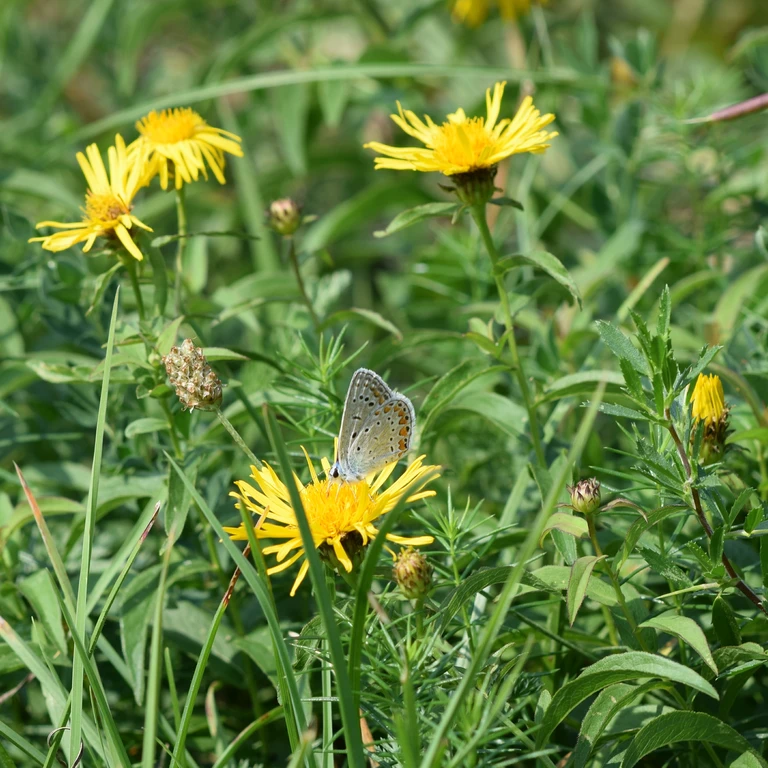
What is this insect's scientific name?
Polyommatus icarus
